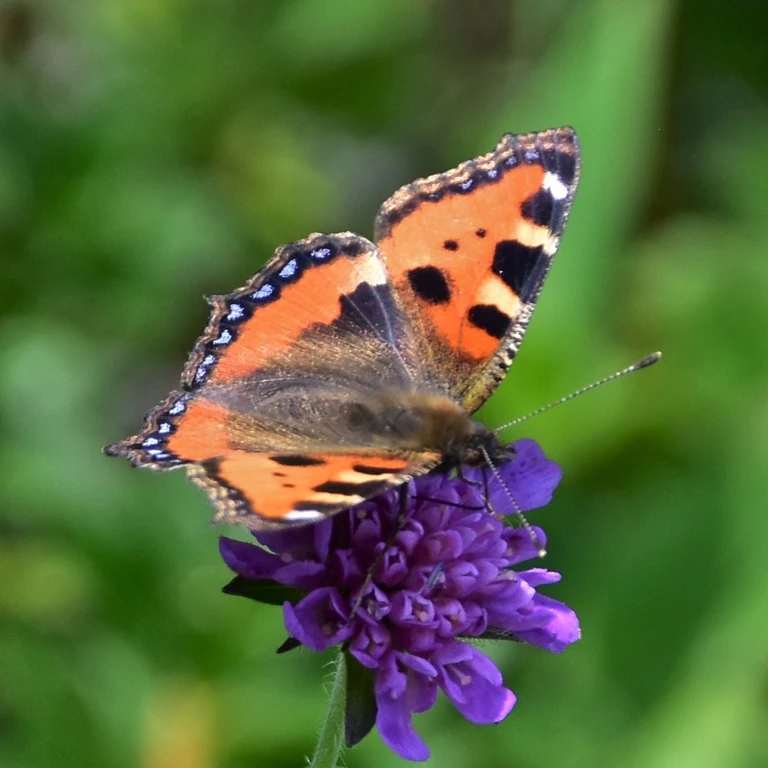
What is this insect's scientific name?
Aglais urticae
